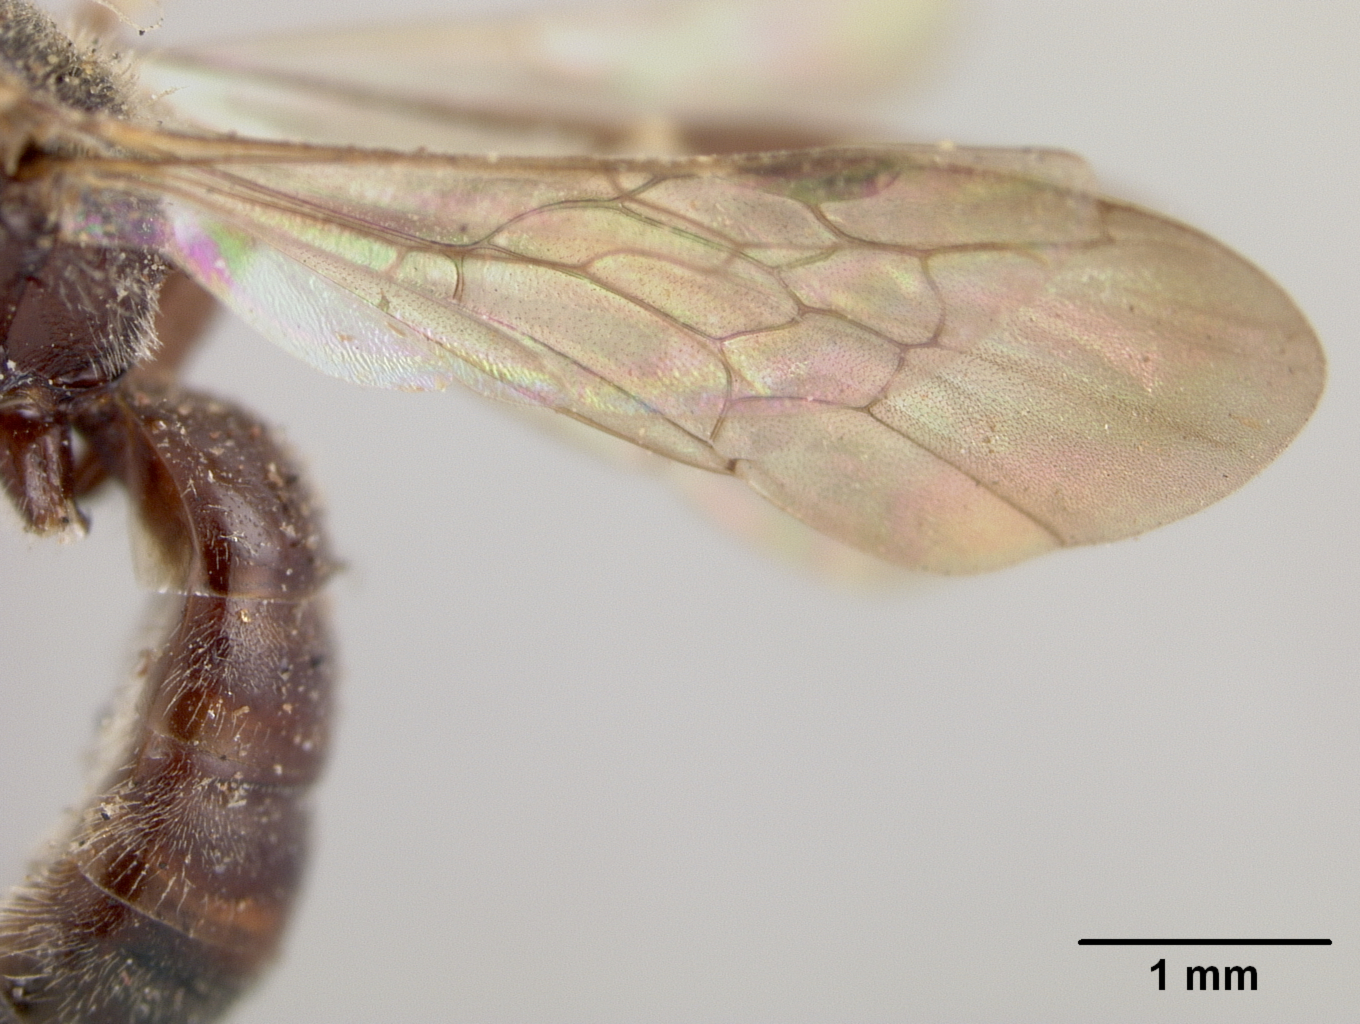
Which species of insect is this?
Panurginus barberi
